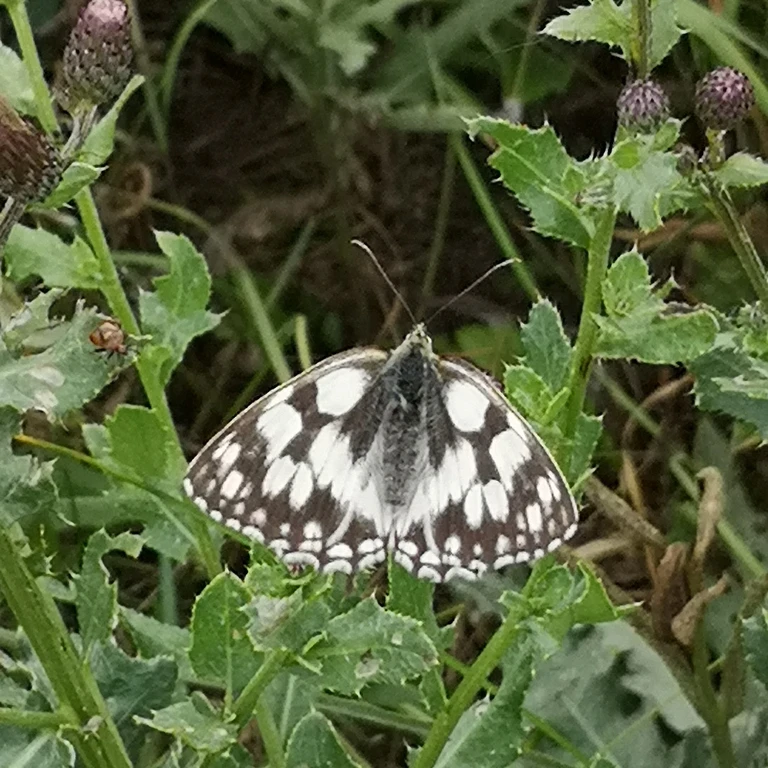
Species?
Melanargia galathea
